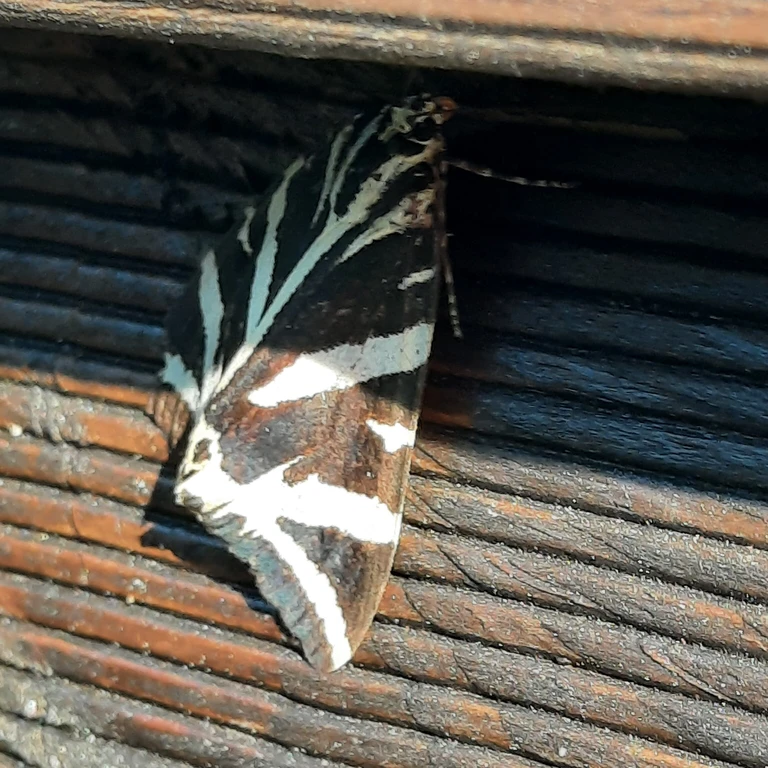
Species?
Euplagia quadripunctaria
